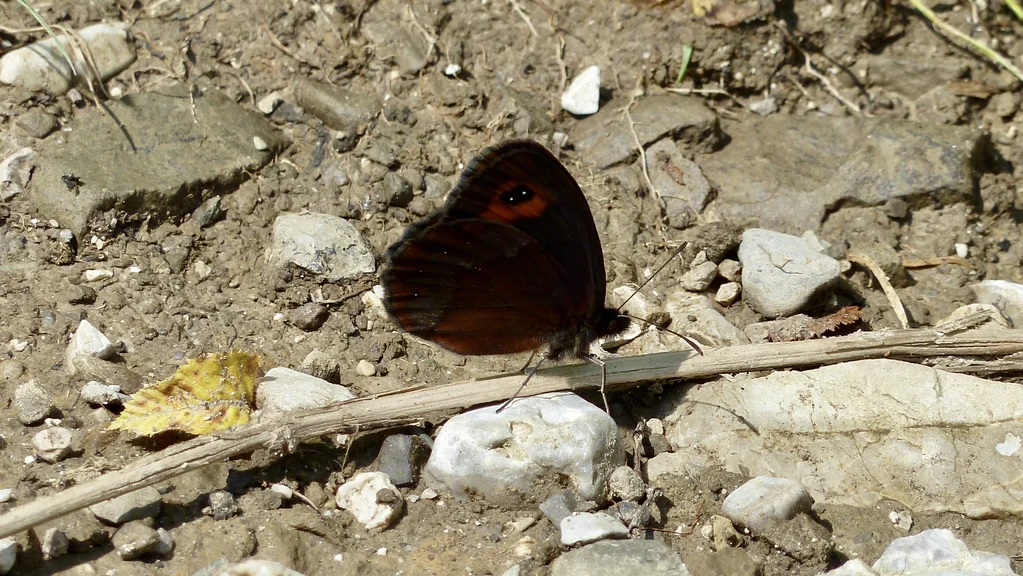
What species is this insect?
Erebia aethiops
